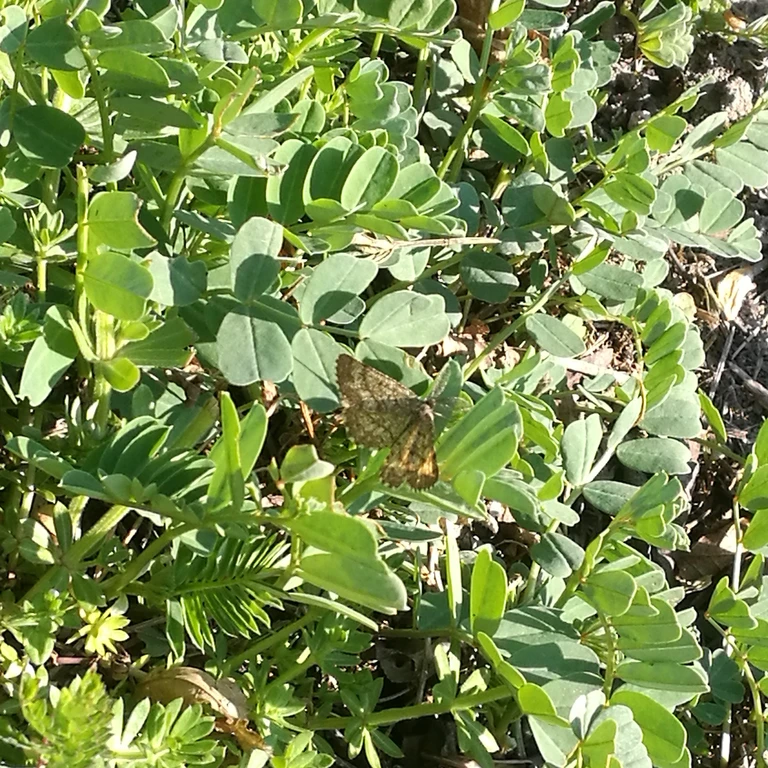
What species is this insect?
Ematurga atomaria
